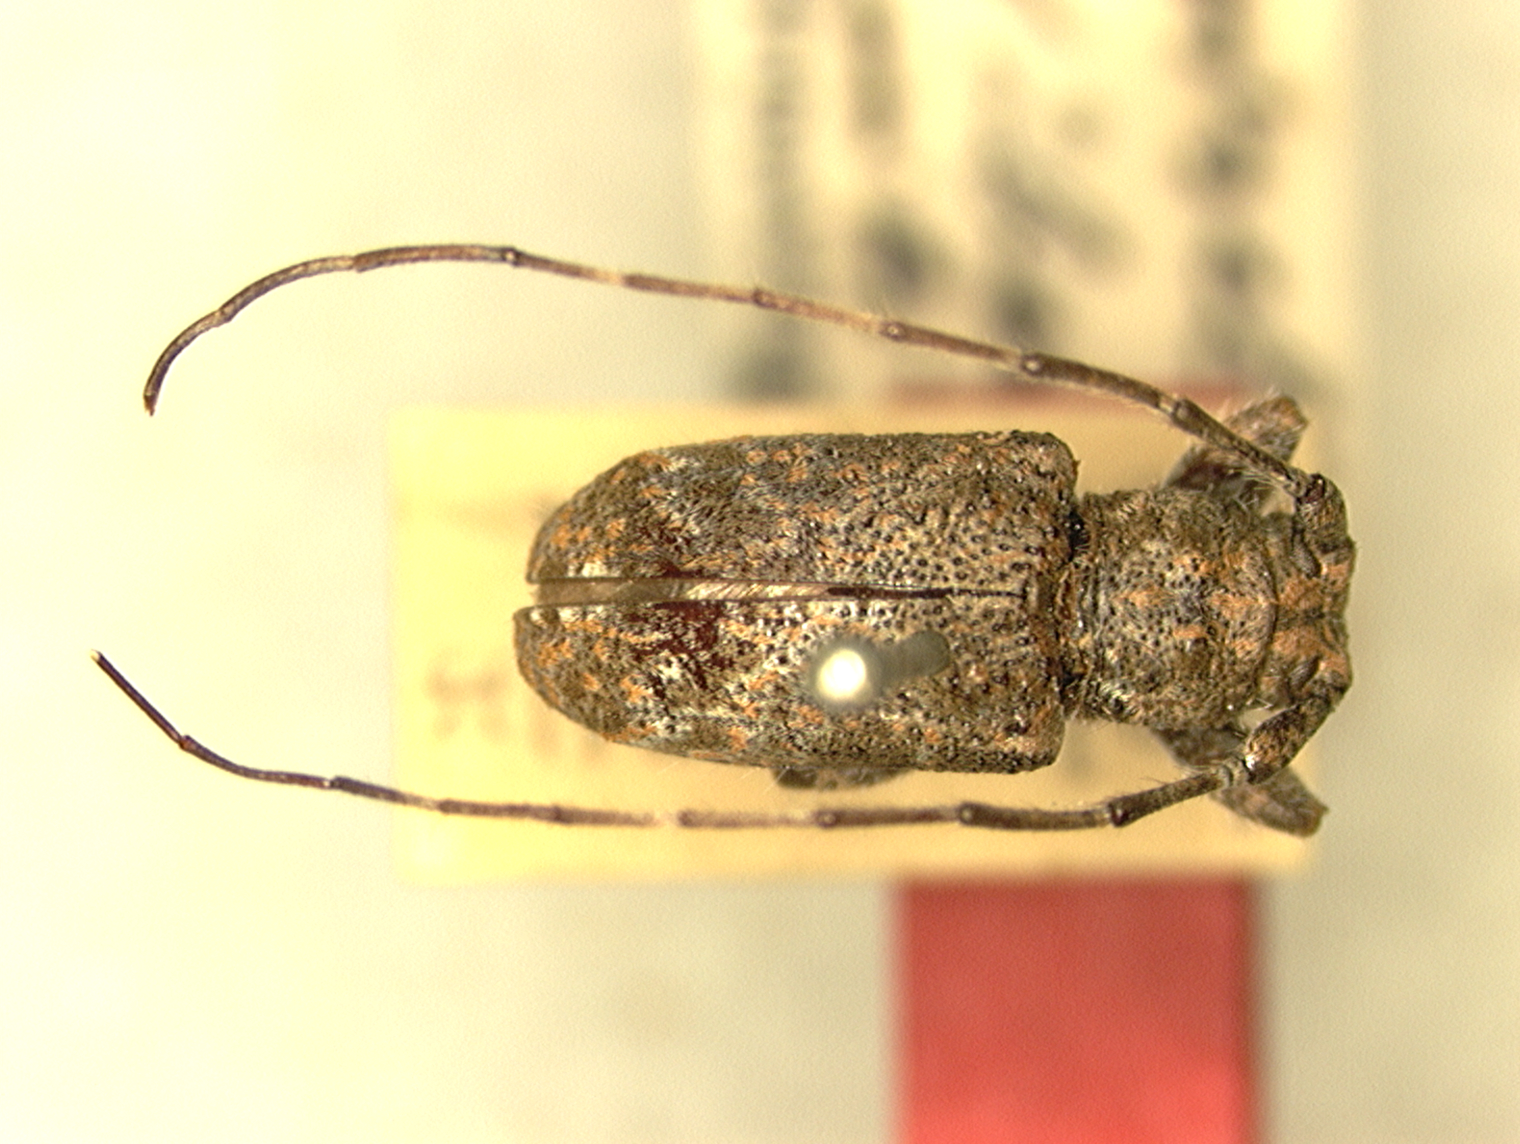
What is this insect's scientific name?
Desisella bituberosa
